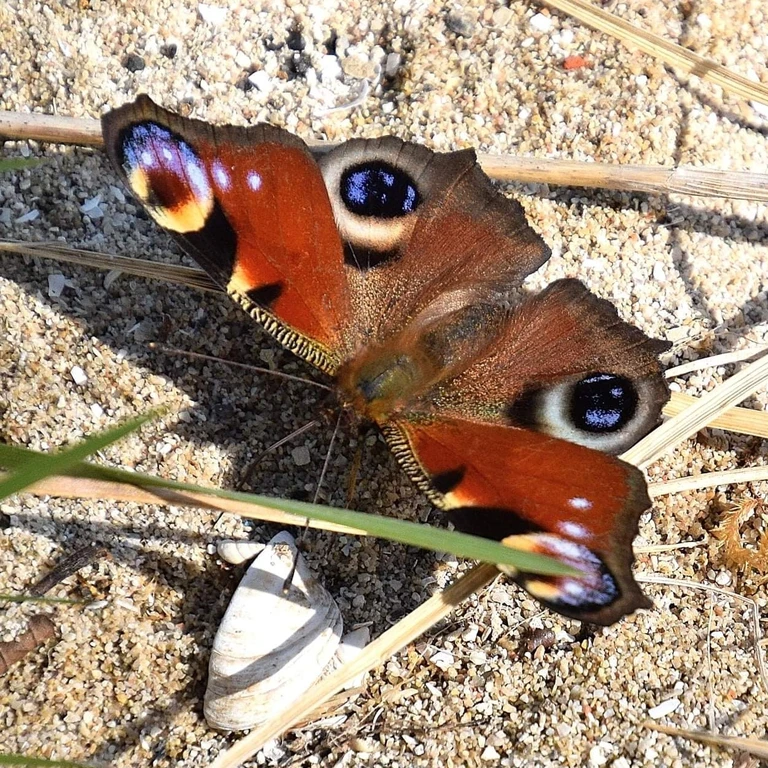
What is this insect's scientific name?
Aglais io
